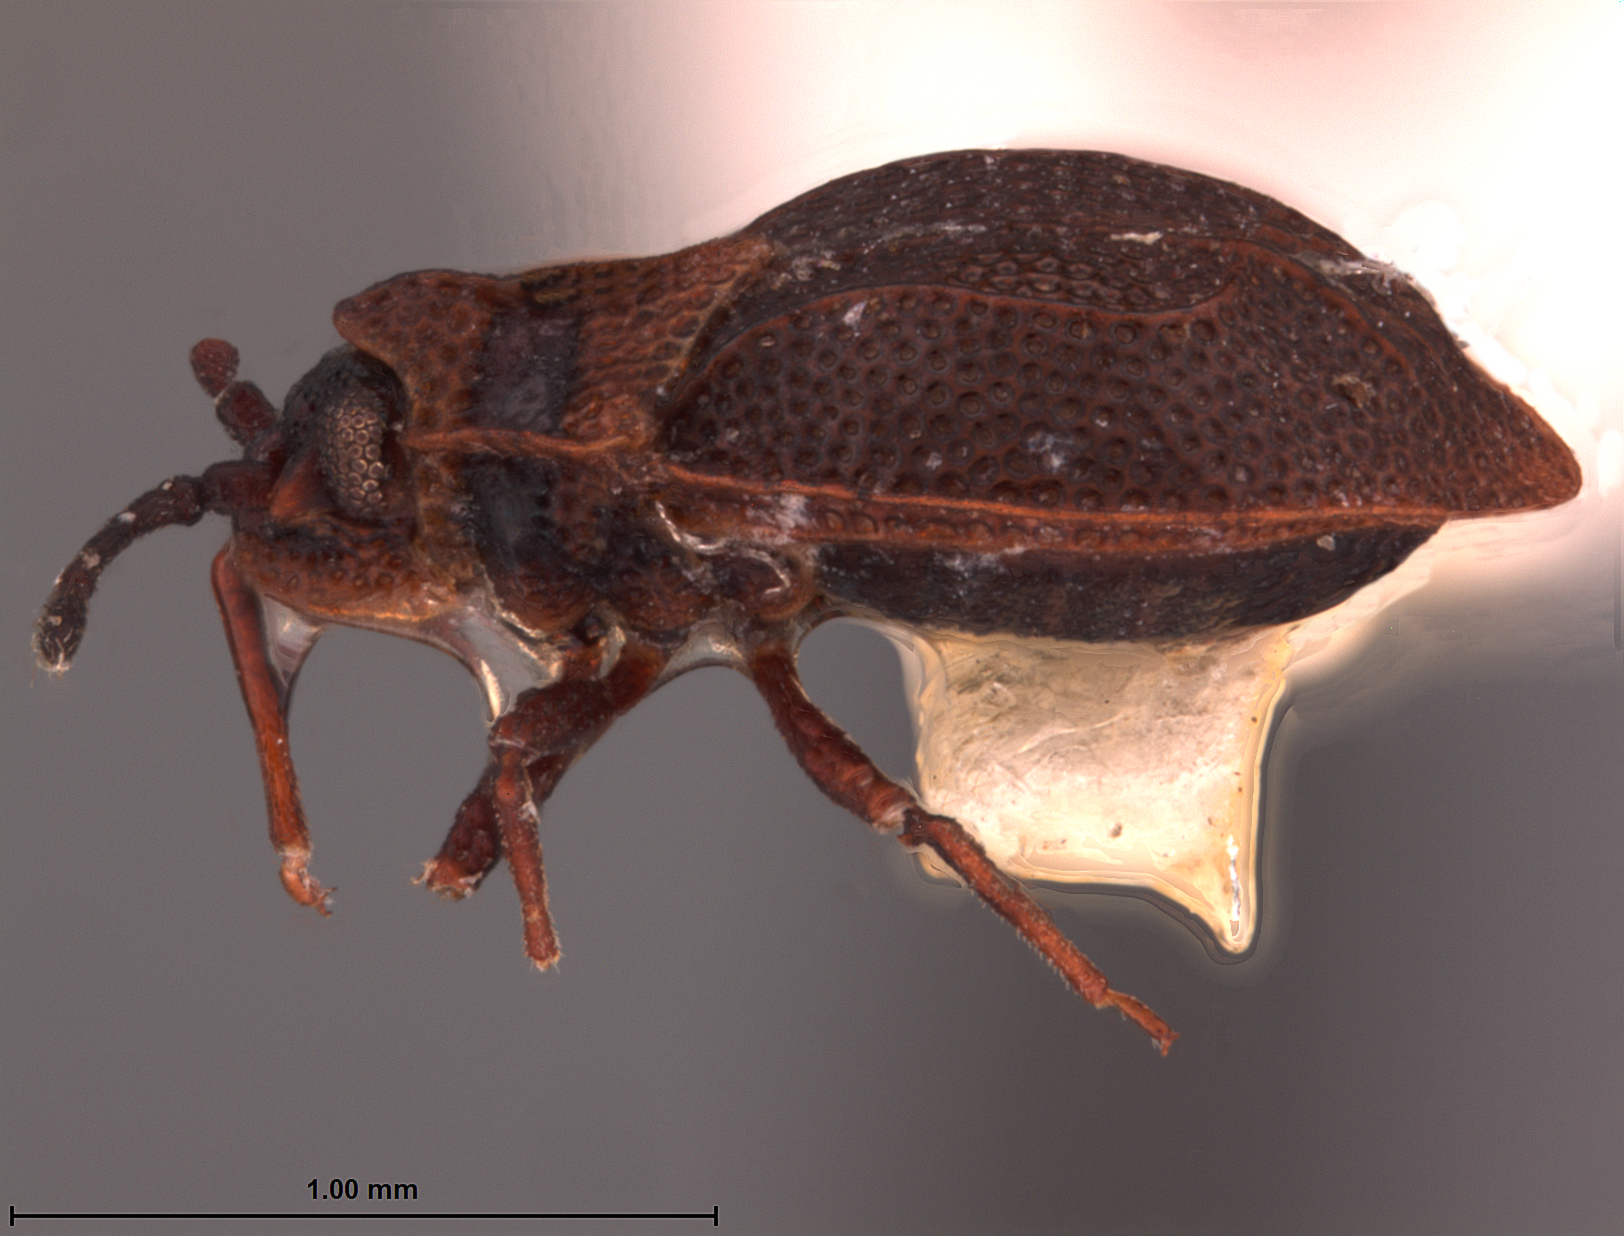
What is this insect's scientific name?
Acalypta mniophila
